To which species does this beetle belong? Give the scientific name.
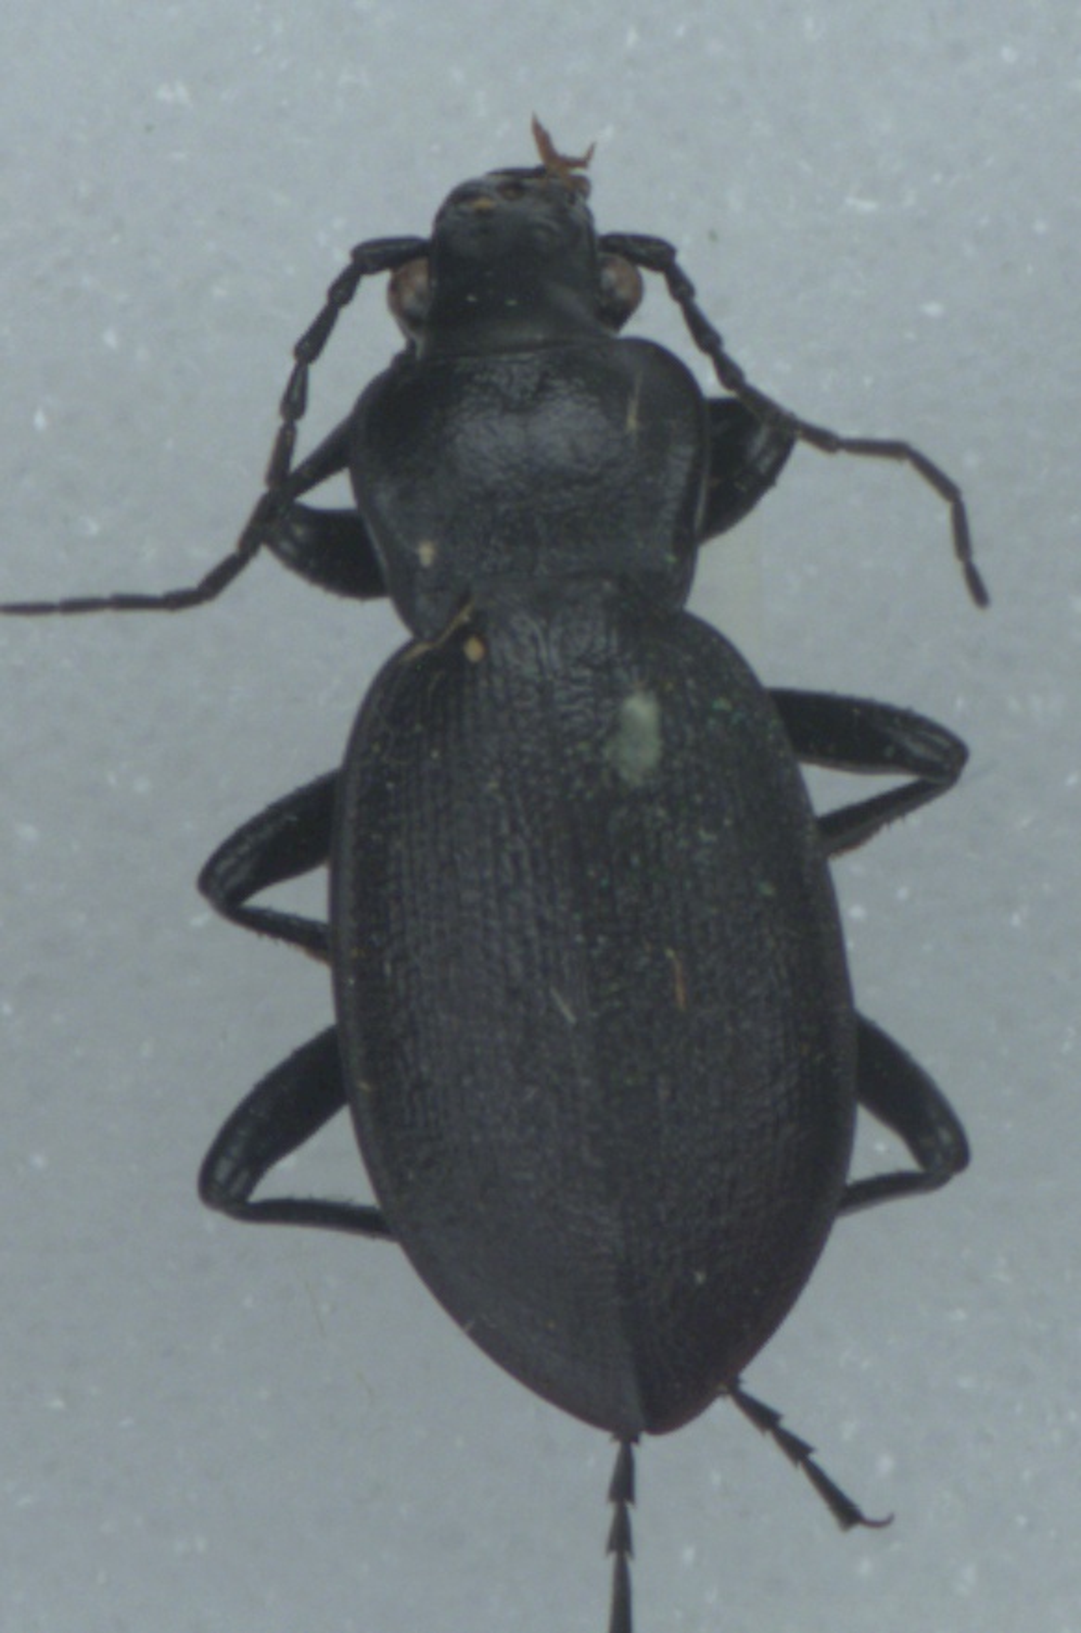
Carabus problematicus
